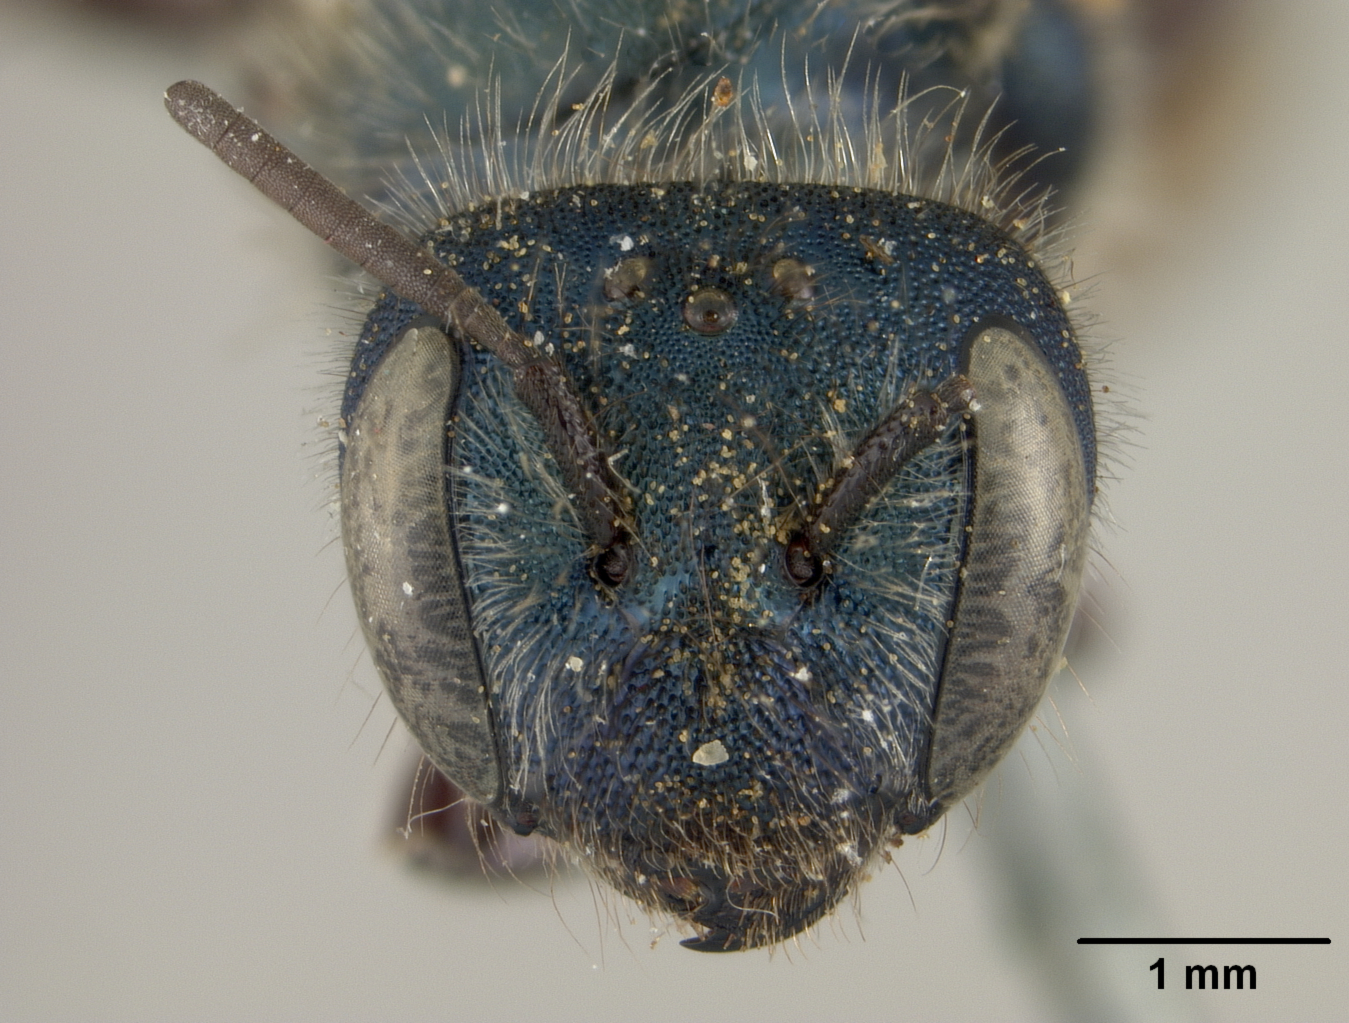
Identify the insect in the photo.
Osmia melanotricha
